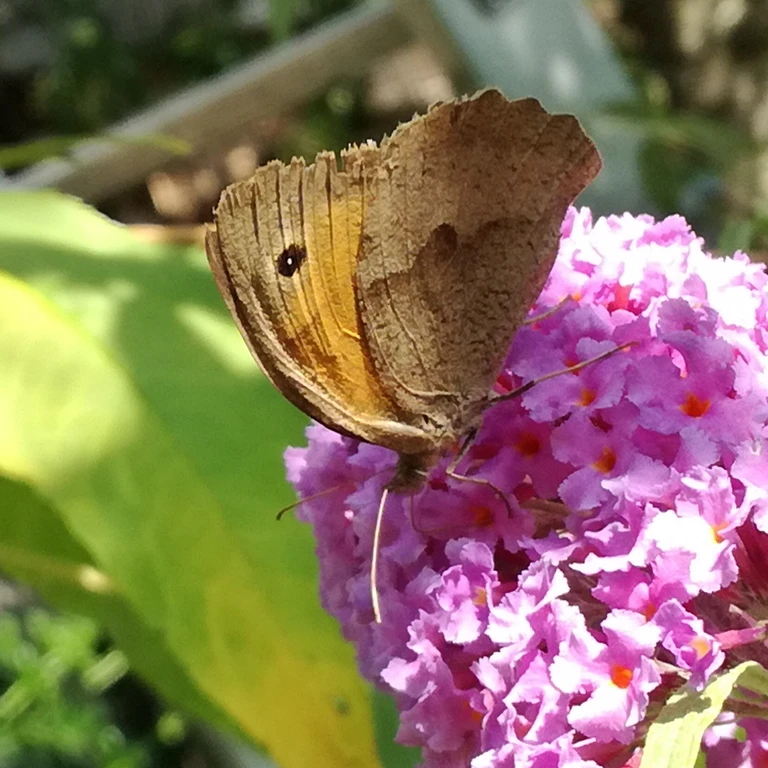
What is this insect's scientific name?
Maniola jurtina
